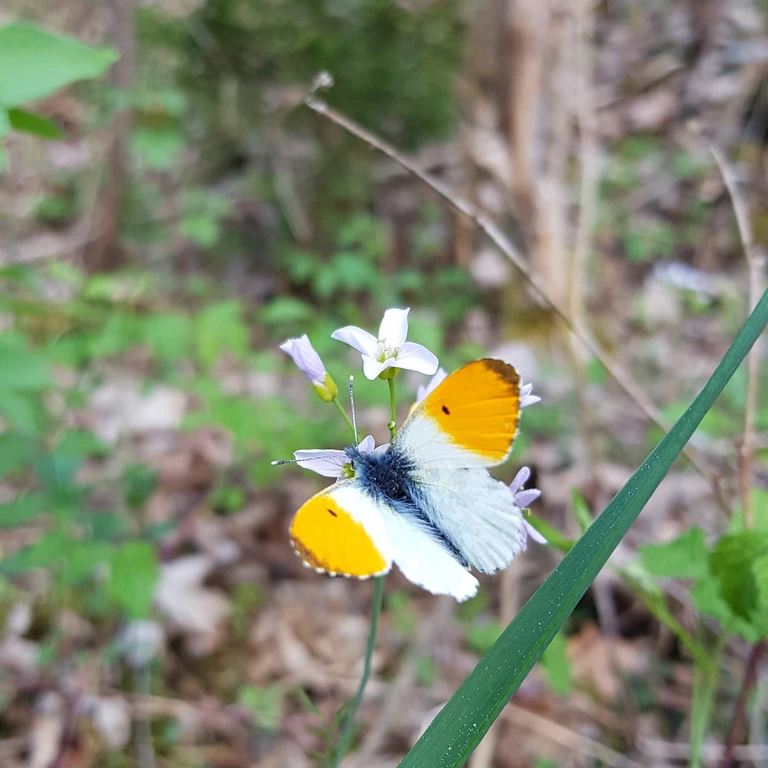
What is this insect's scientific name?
Anthocharis cardamines
